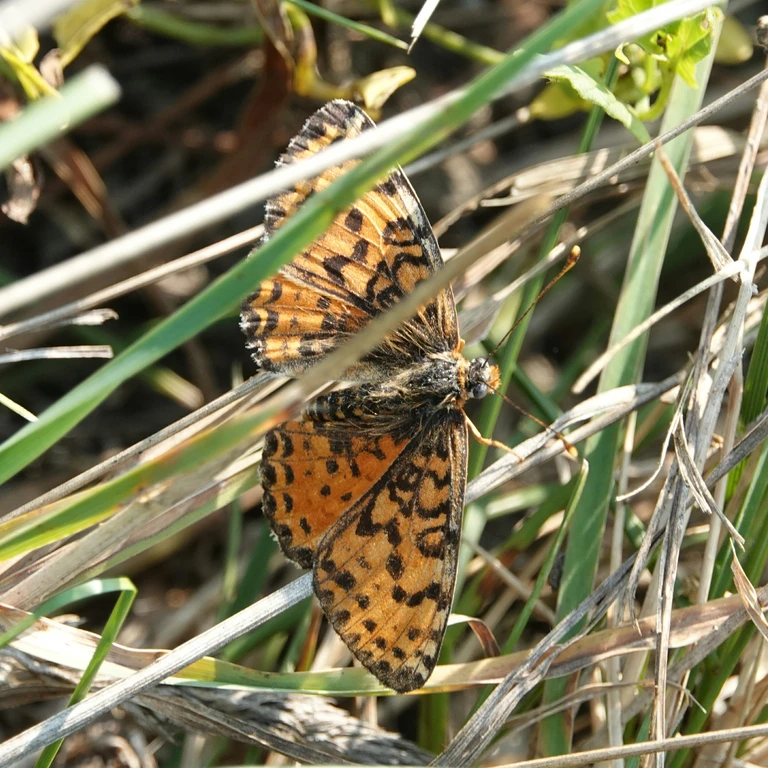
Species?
Melitaea didyma
